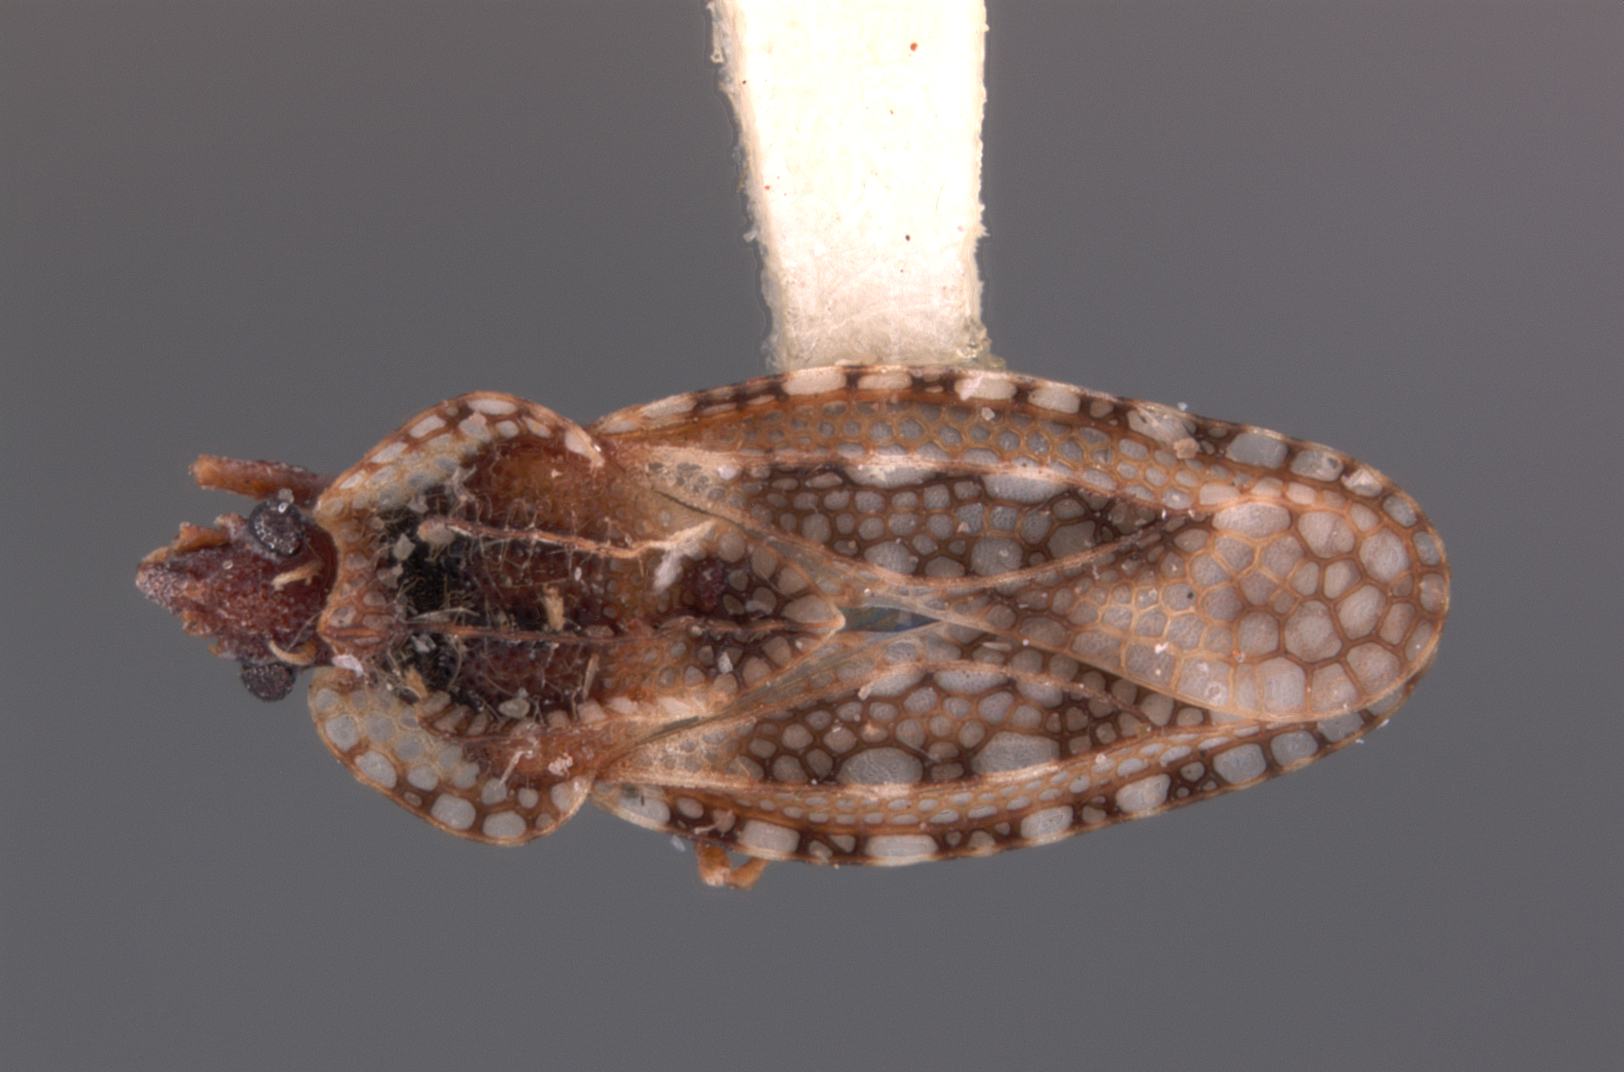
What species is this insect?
Dictyonota pakistana
